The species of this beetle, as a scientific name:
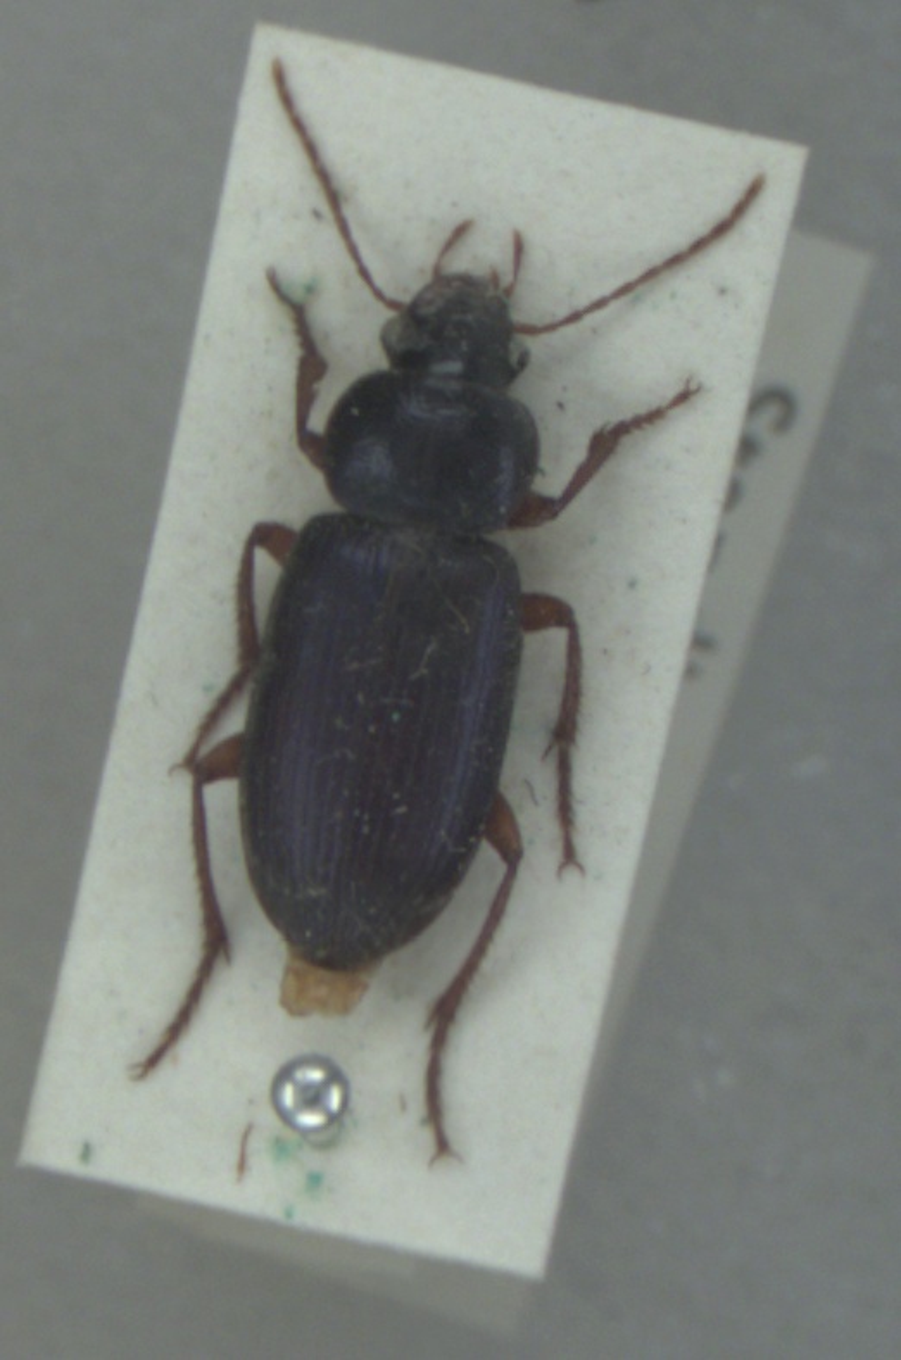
Ophonus ardosiacus
